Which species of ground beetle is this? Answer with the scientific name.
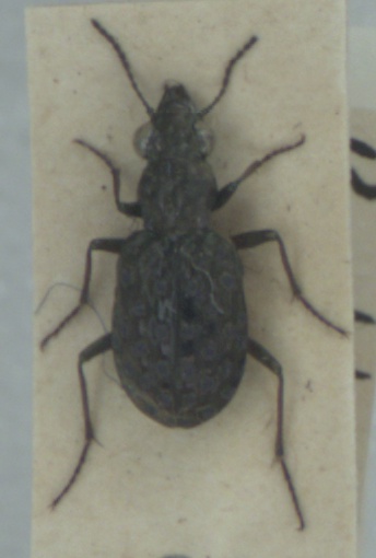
Elaphrus cupreus
